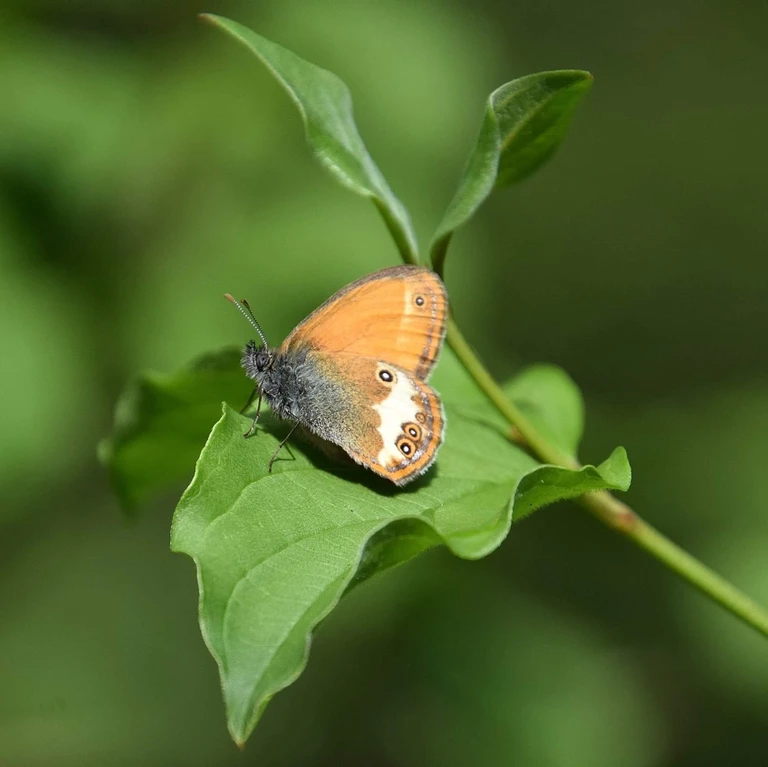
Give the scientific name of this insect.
Coenonympha arcania
